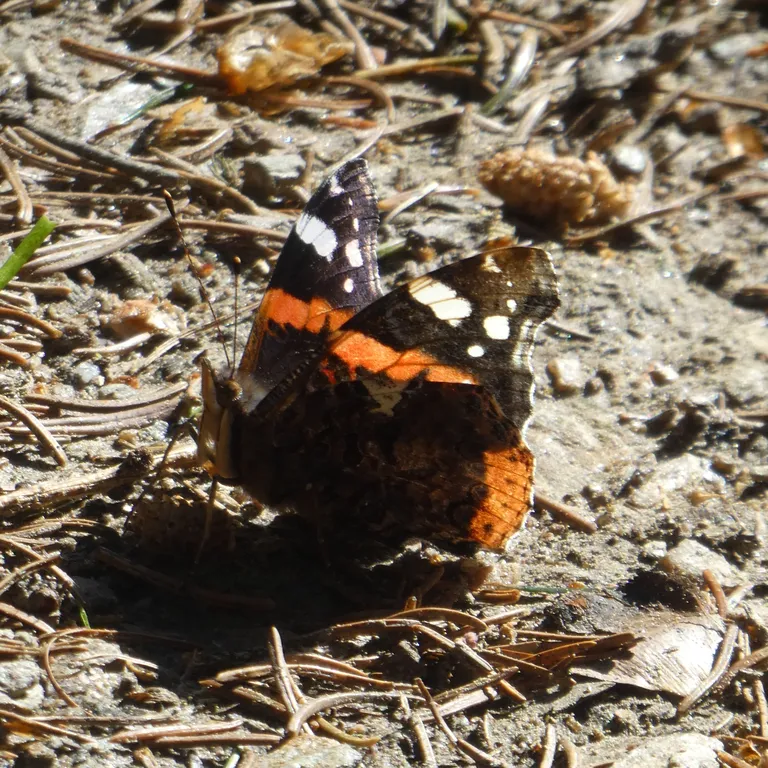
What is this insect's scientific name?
Vanessa atalanta
